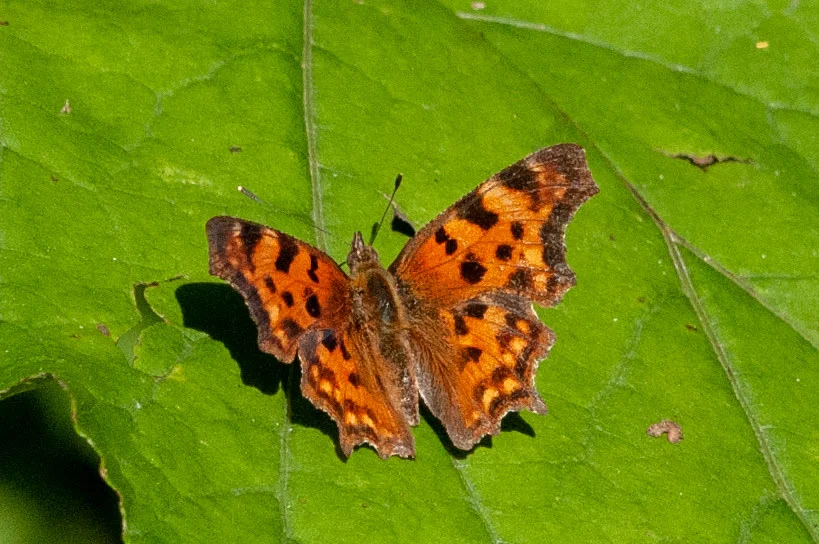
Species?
Polygonia c-album
